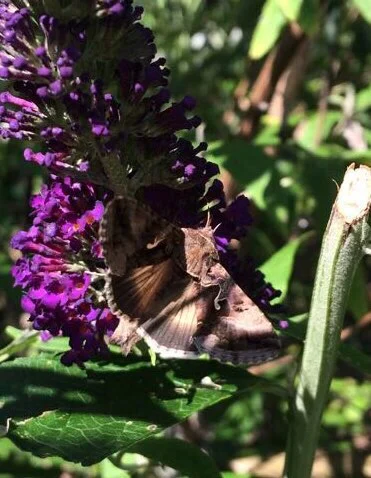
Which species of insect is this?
Autographa gamma
